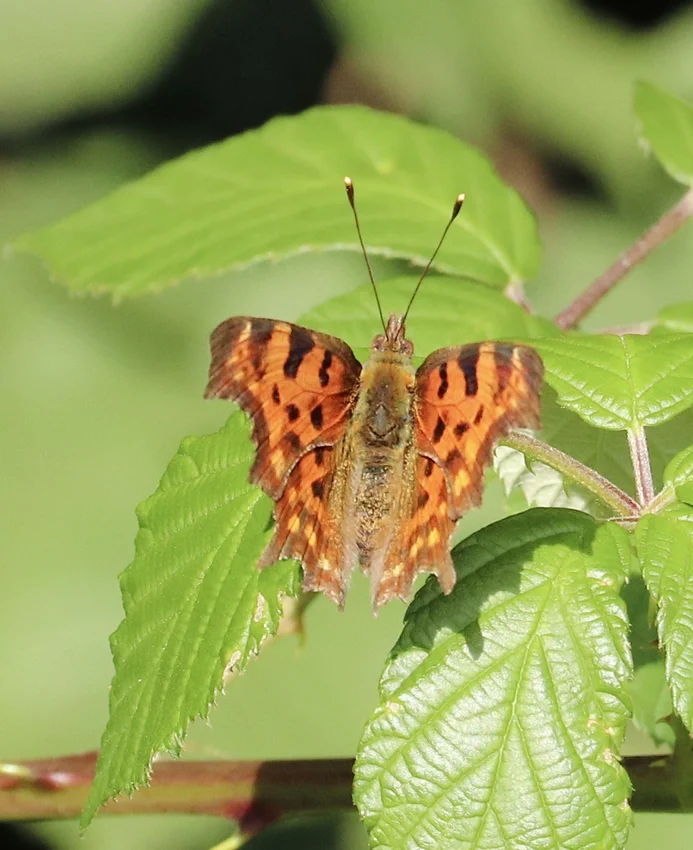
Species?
Polygonia c-album
